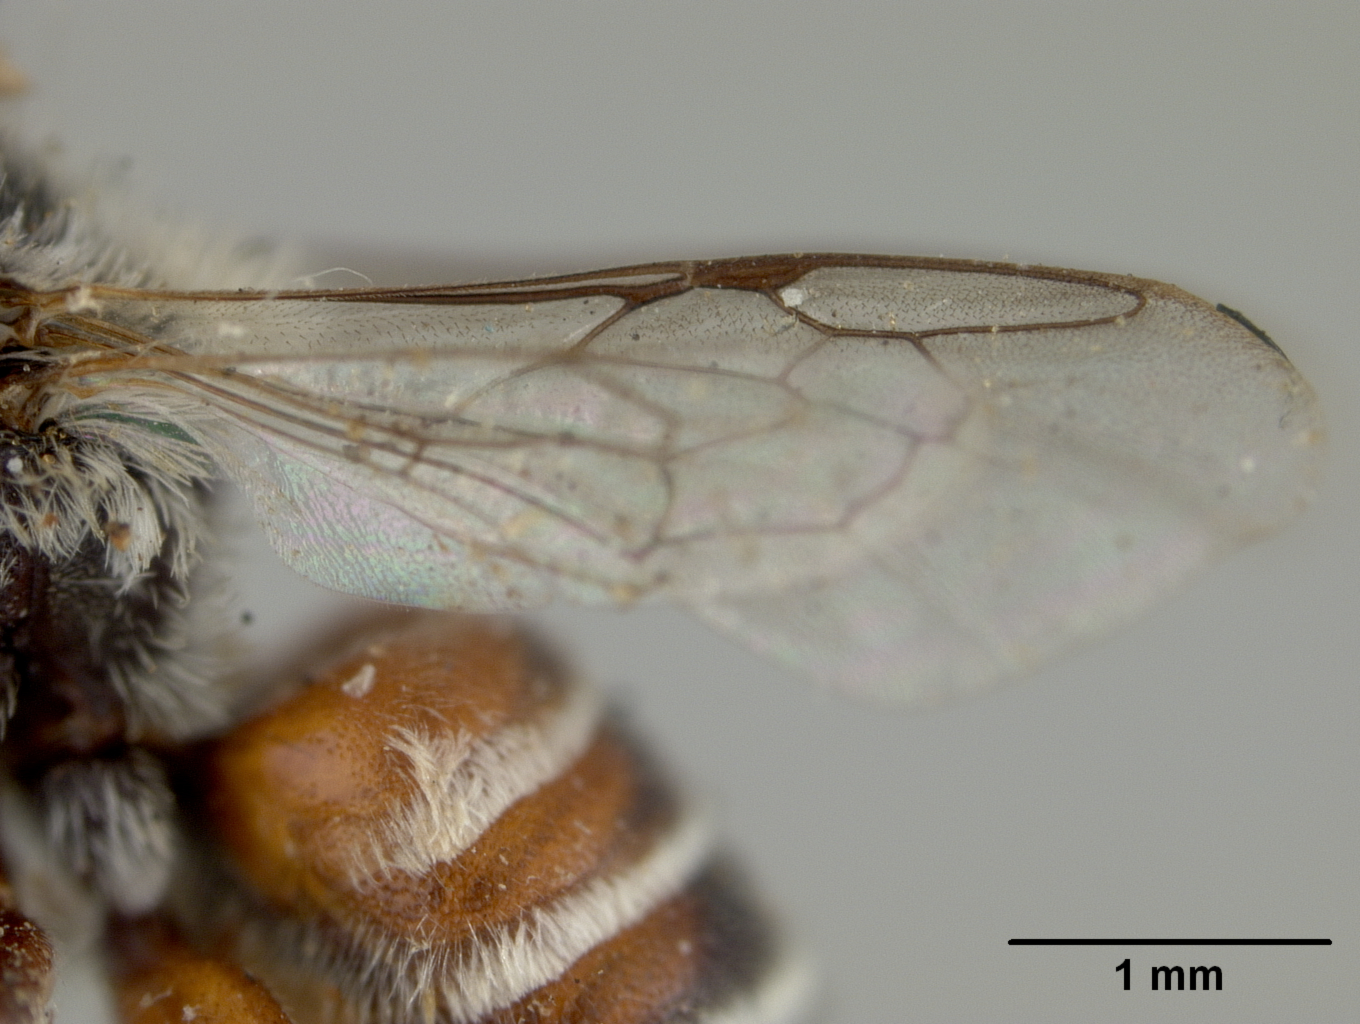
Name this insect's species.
Ashmeadiella gillettei
